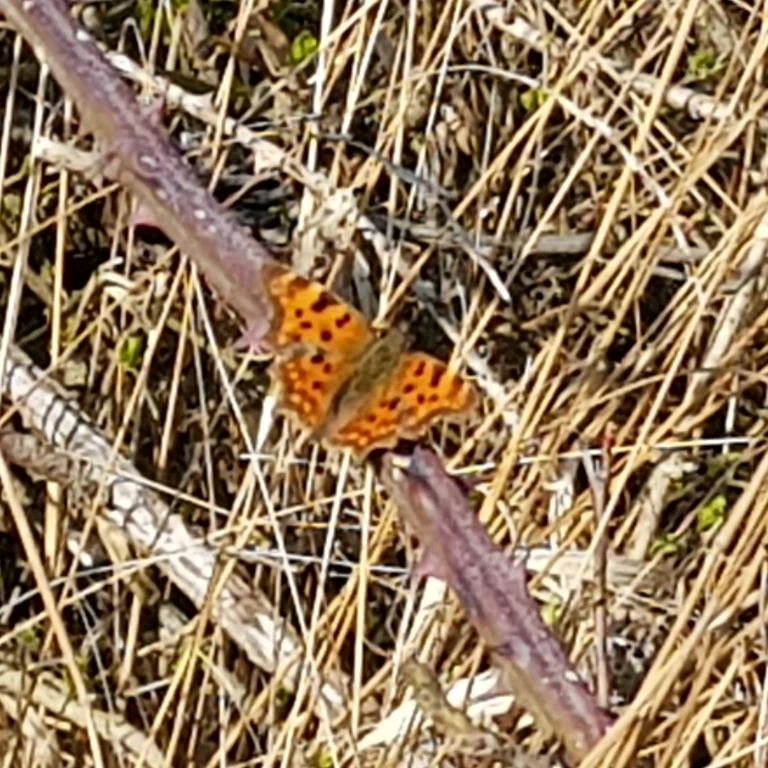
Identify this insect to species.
Polygonia c-album
